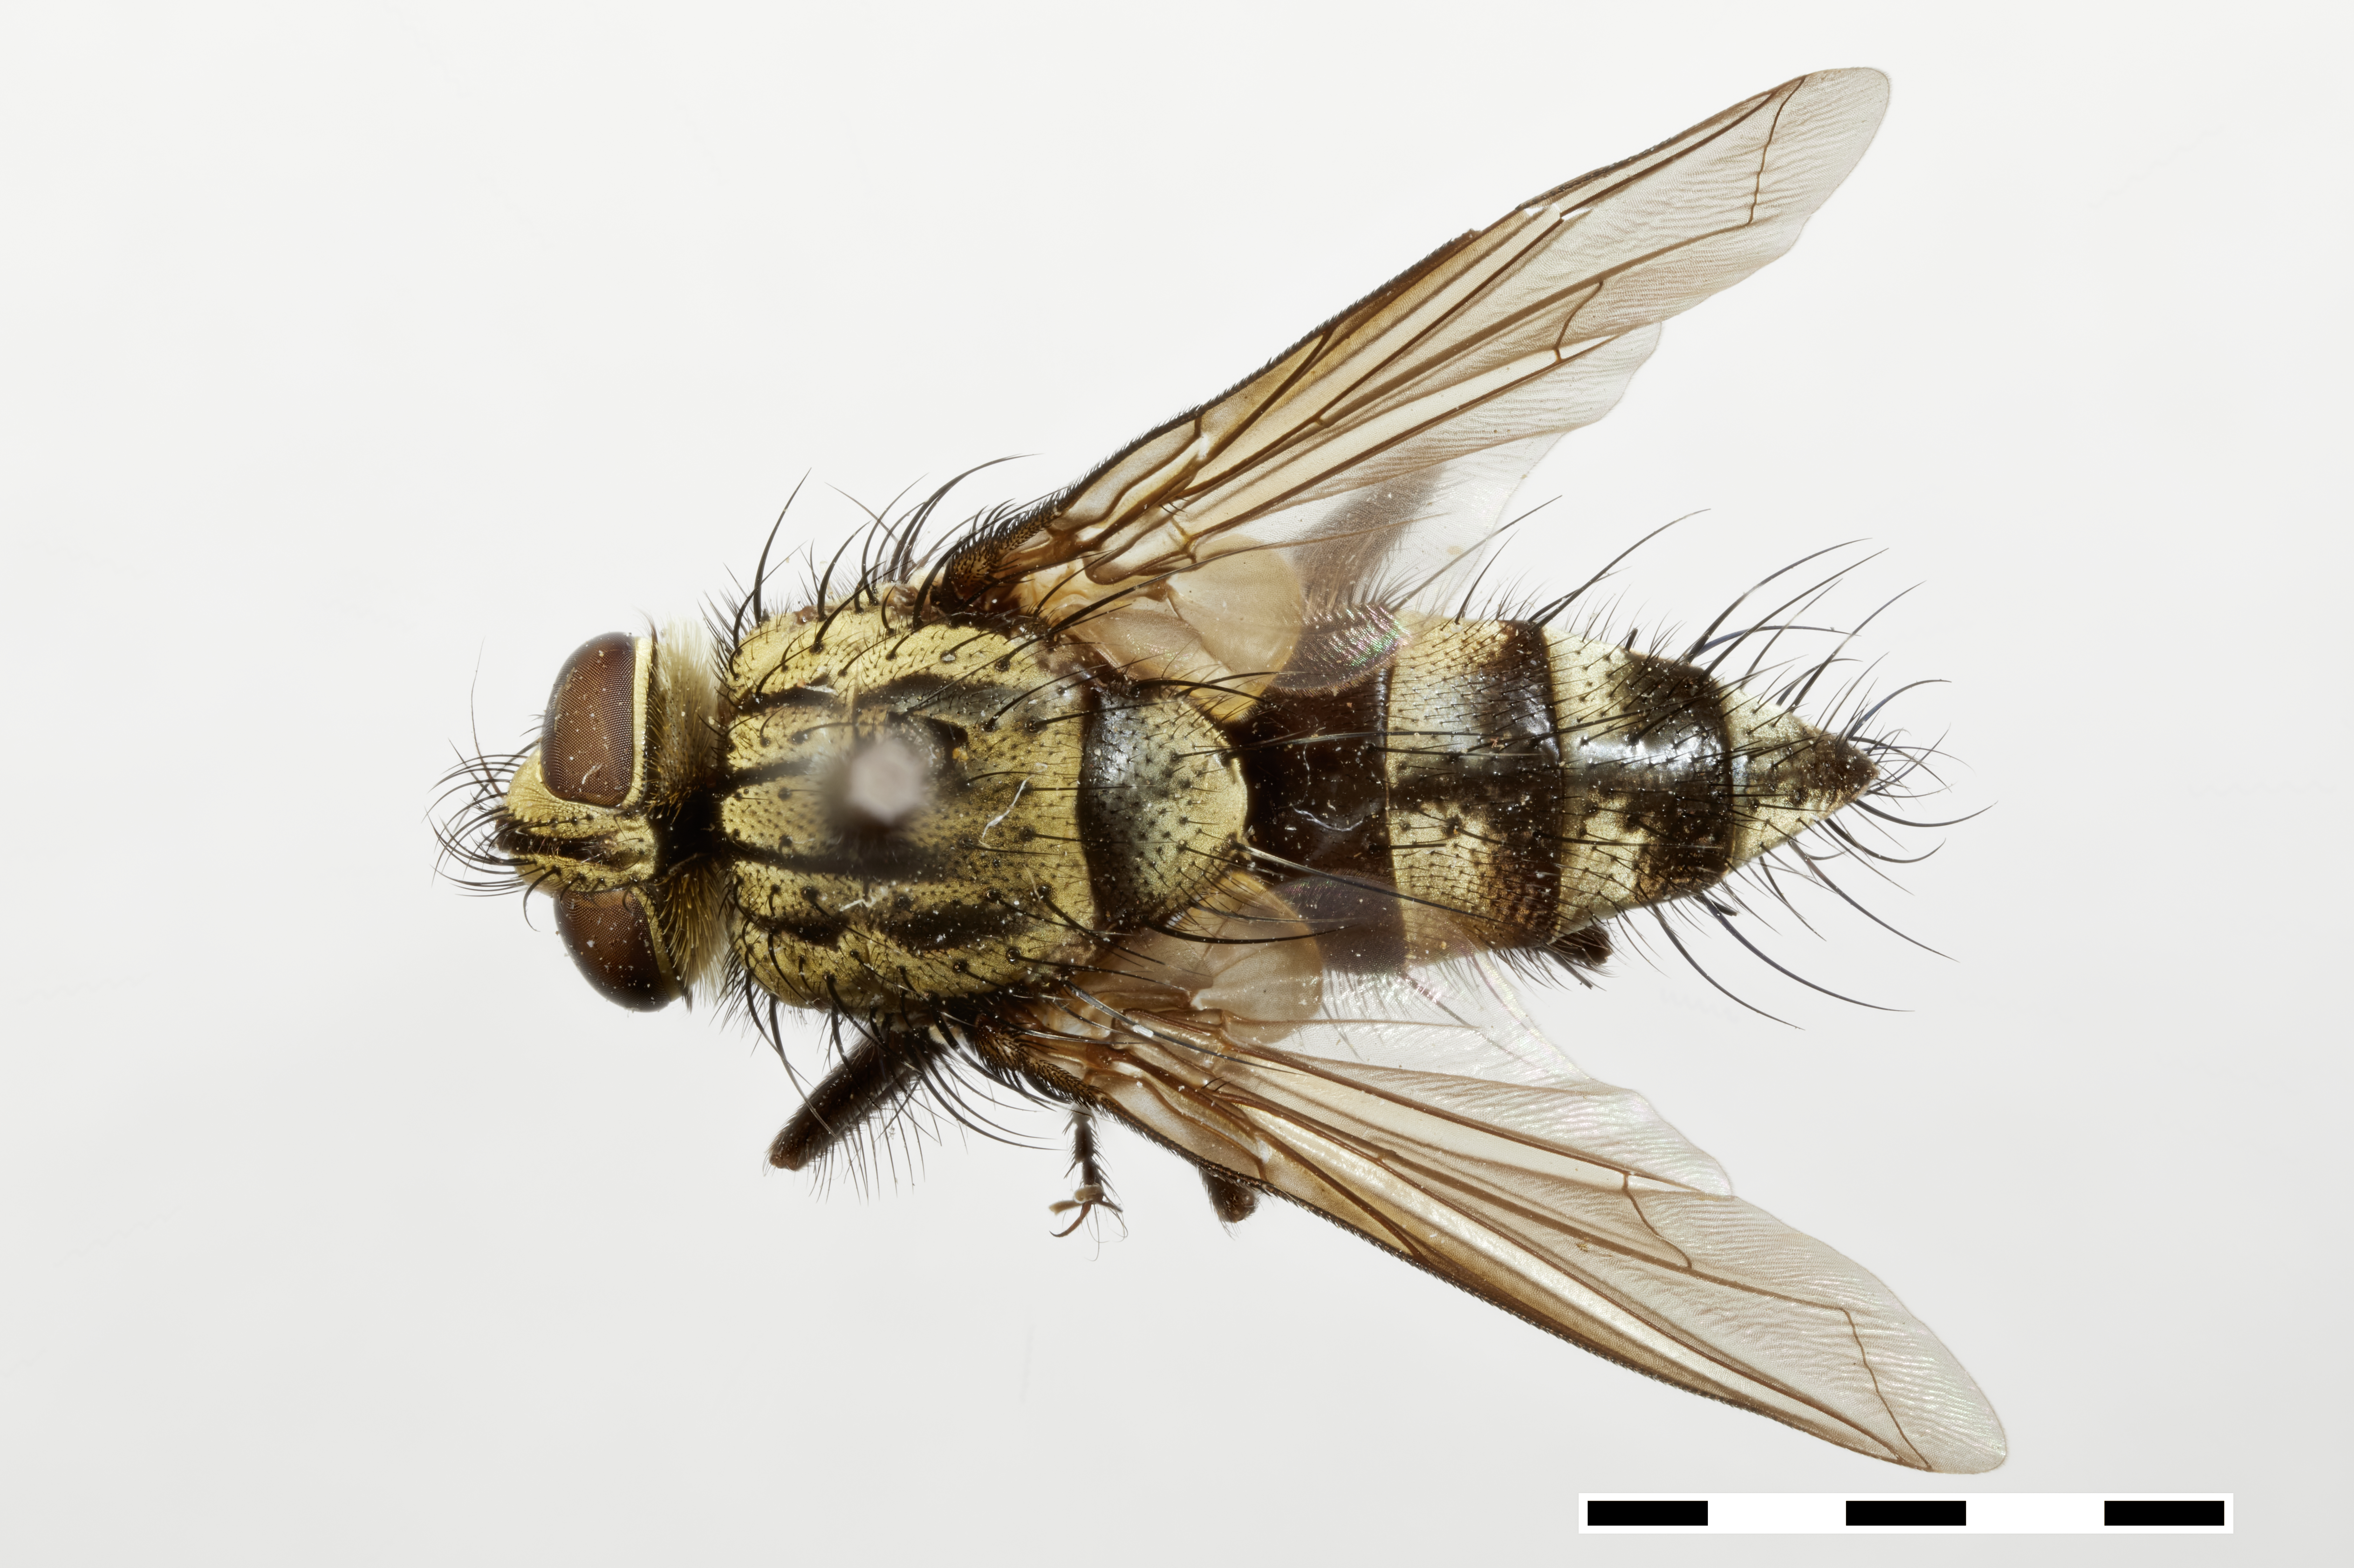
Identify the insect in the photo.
Urodexodes charapensis
